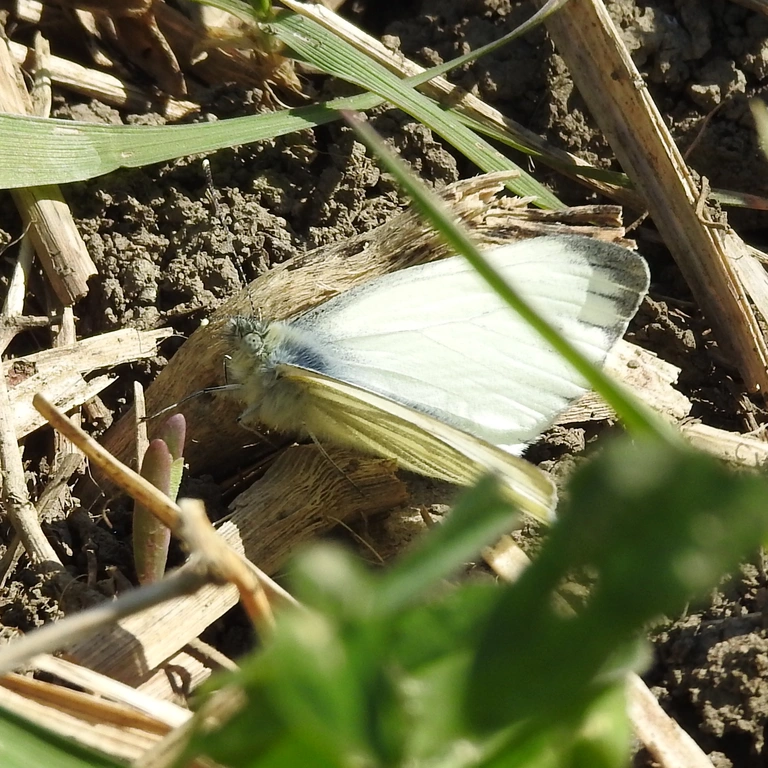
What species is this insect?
Pieris napi
